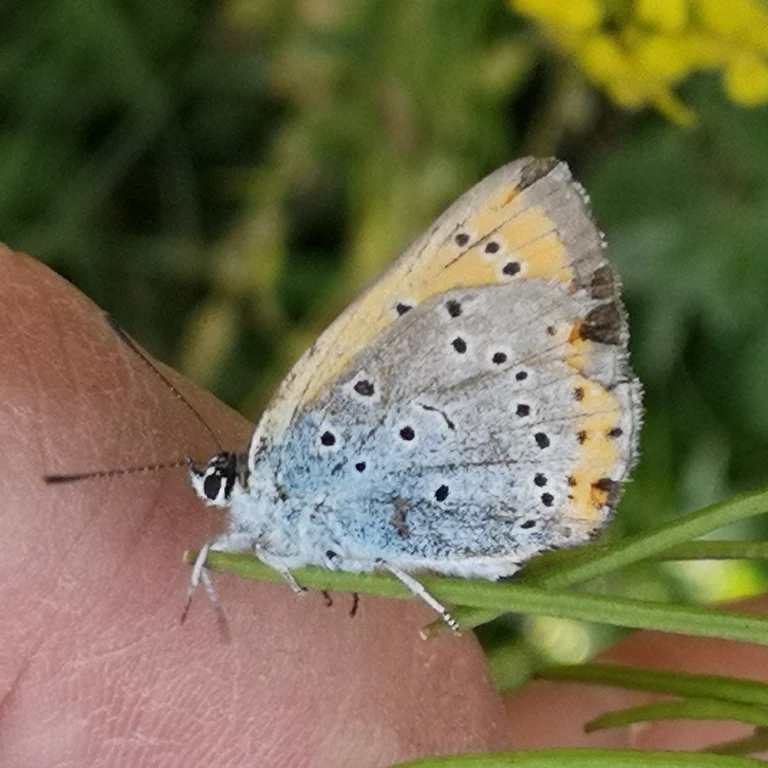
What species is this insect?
Lycaena dispar
